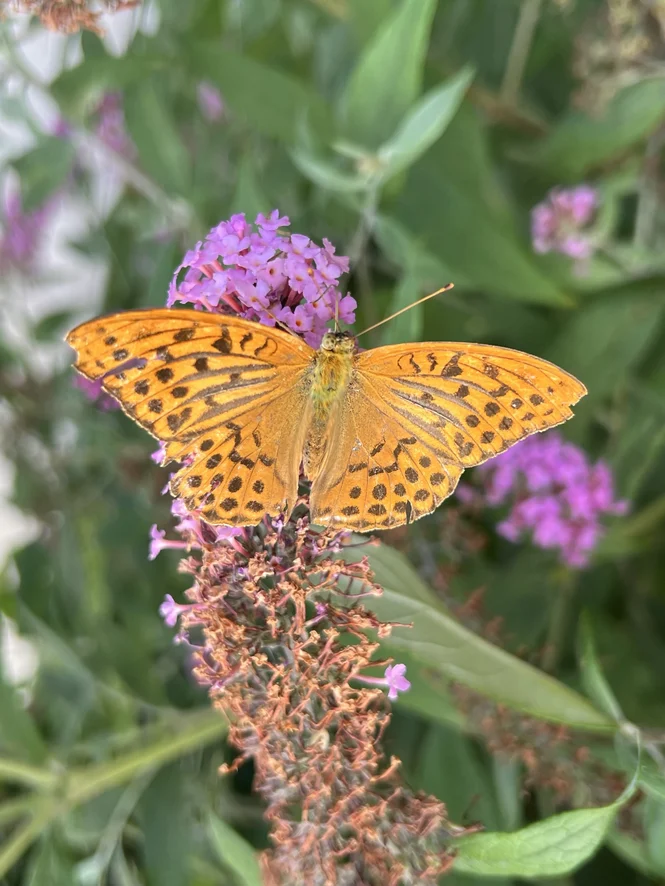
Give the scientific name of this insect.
Argynnis paphia
